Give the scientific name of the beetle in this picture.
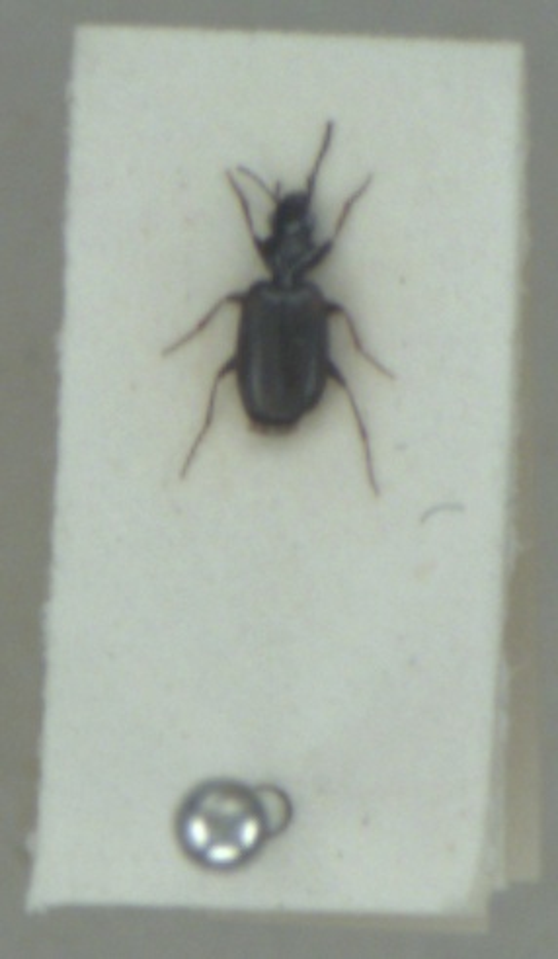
Syntomus obscuroguttatus
